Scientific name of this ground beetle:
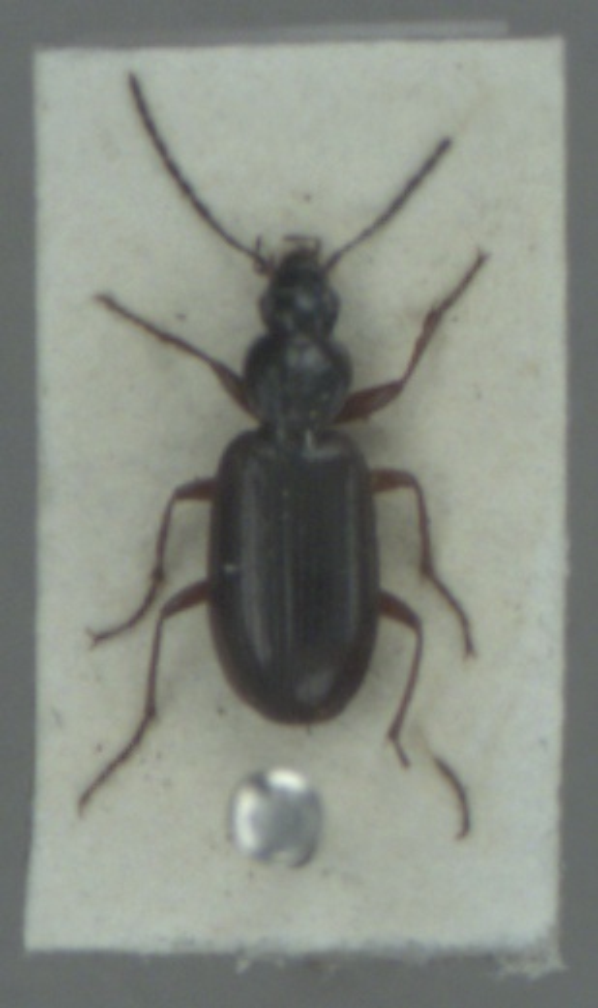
Agonum thoreyi
